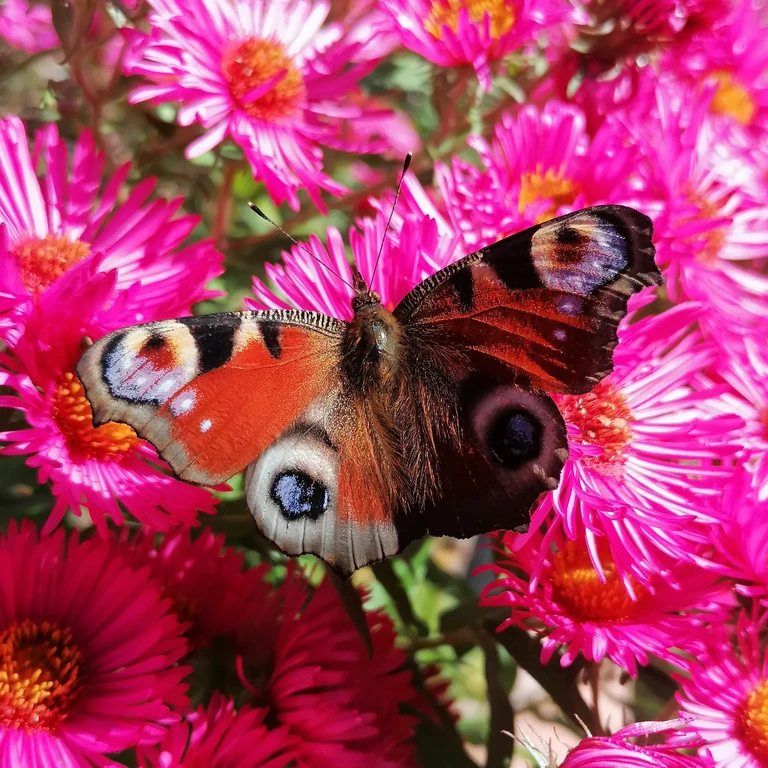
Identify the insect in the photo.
Aglais io
